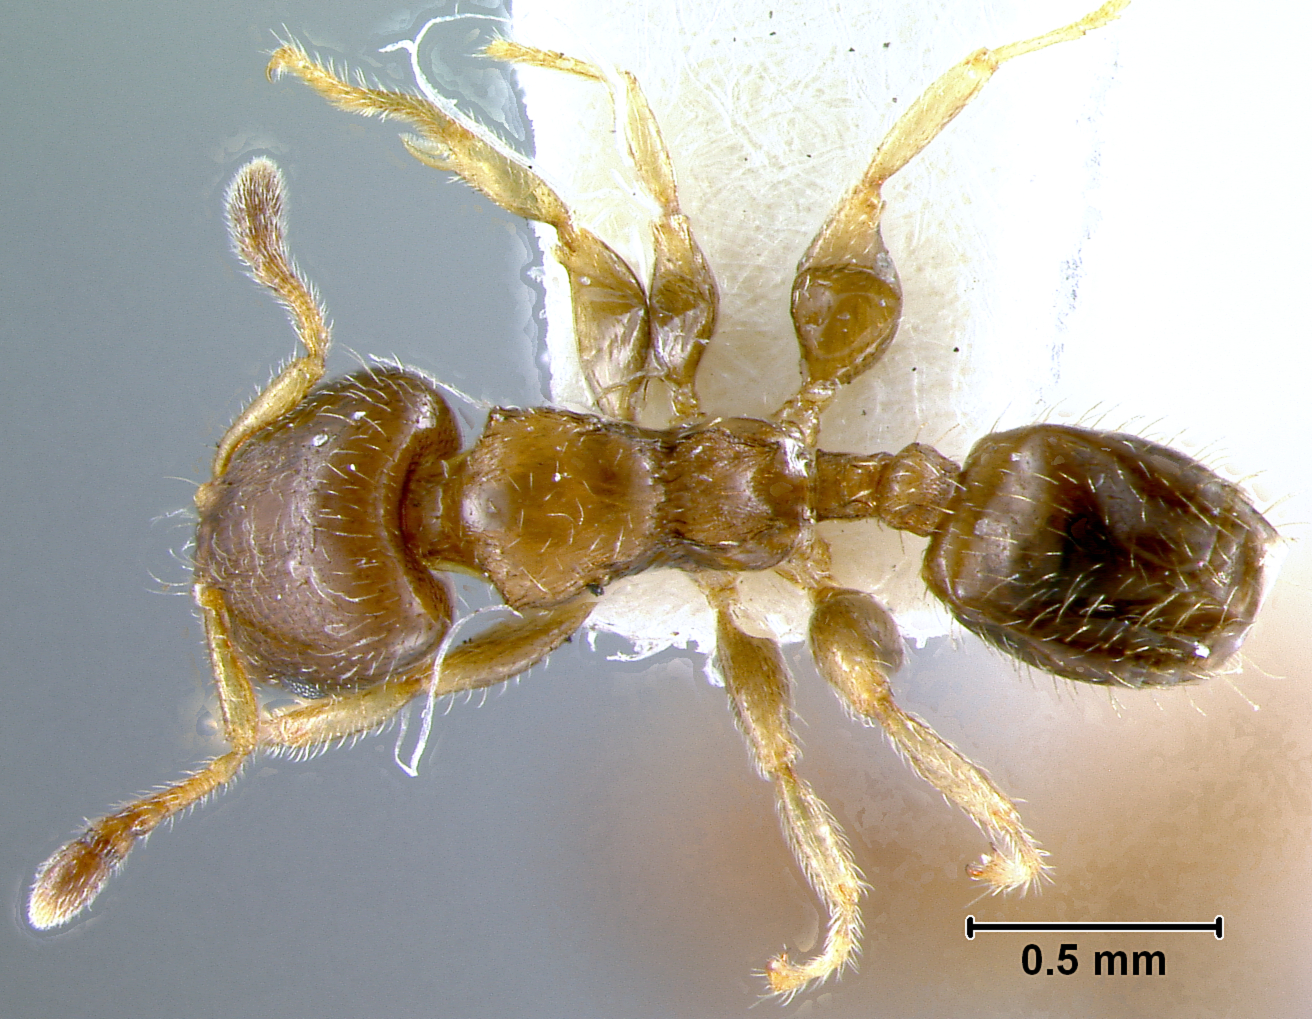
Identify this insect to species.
Acalama donisthorpei
